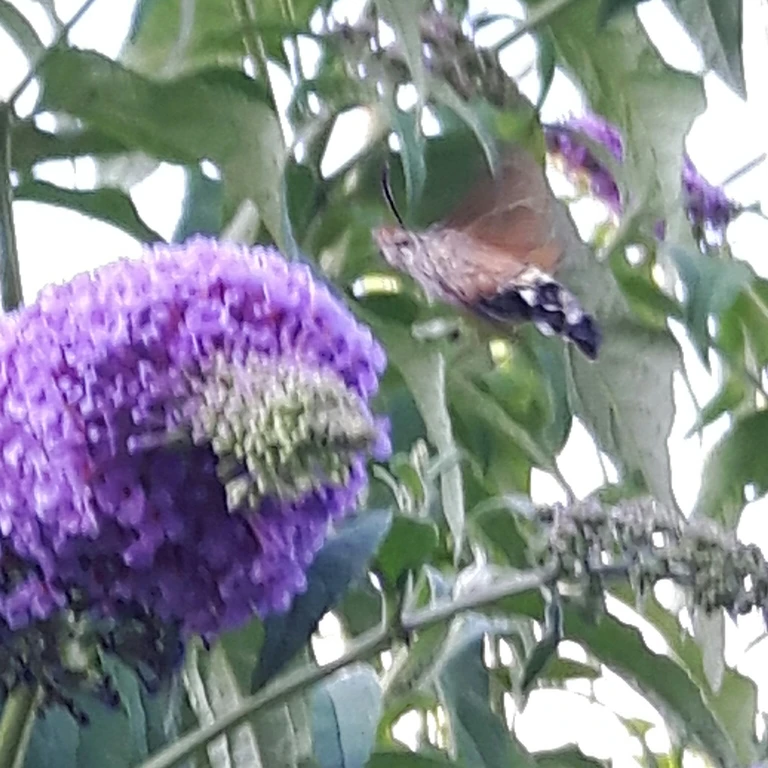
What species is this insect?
Macroglossum stellatarum
